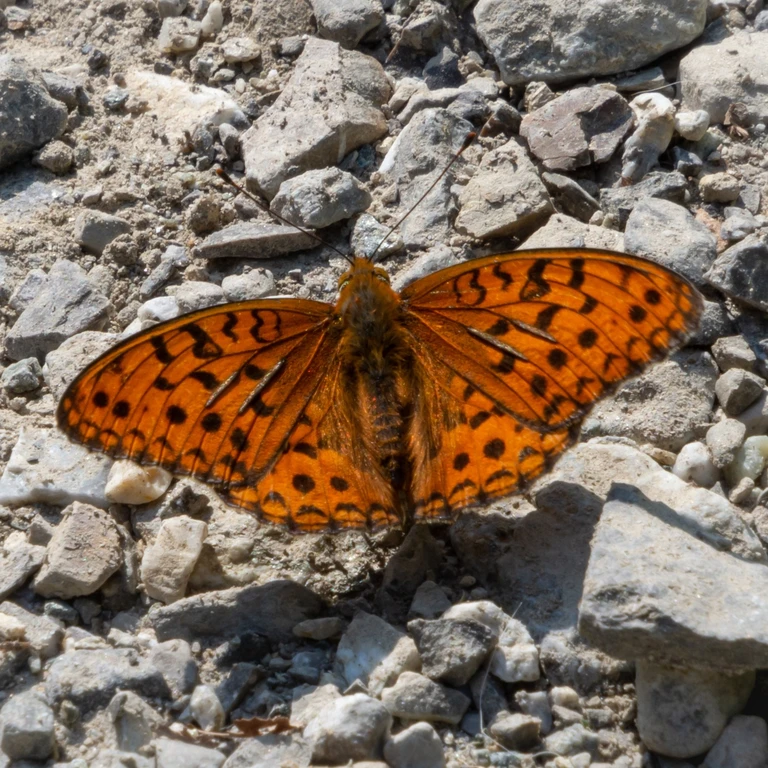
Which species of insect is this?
Fabriciana adippe
